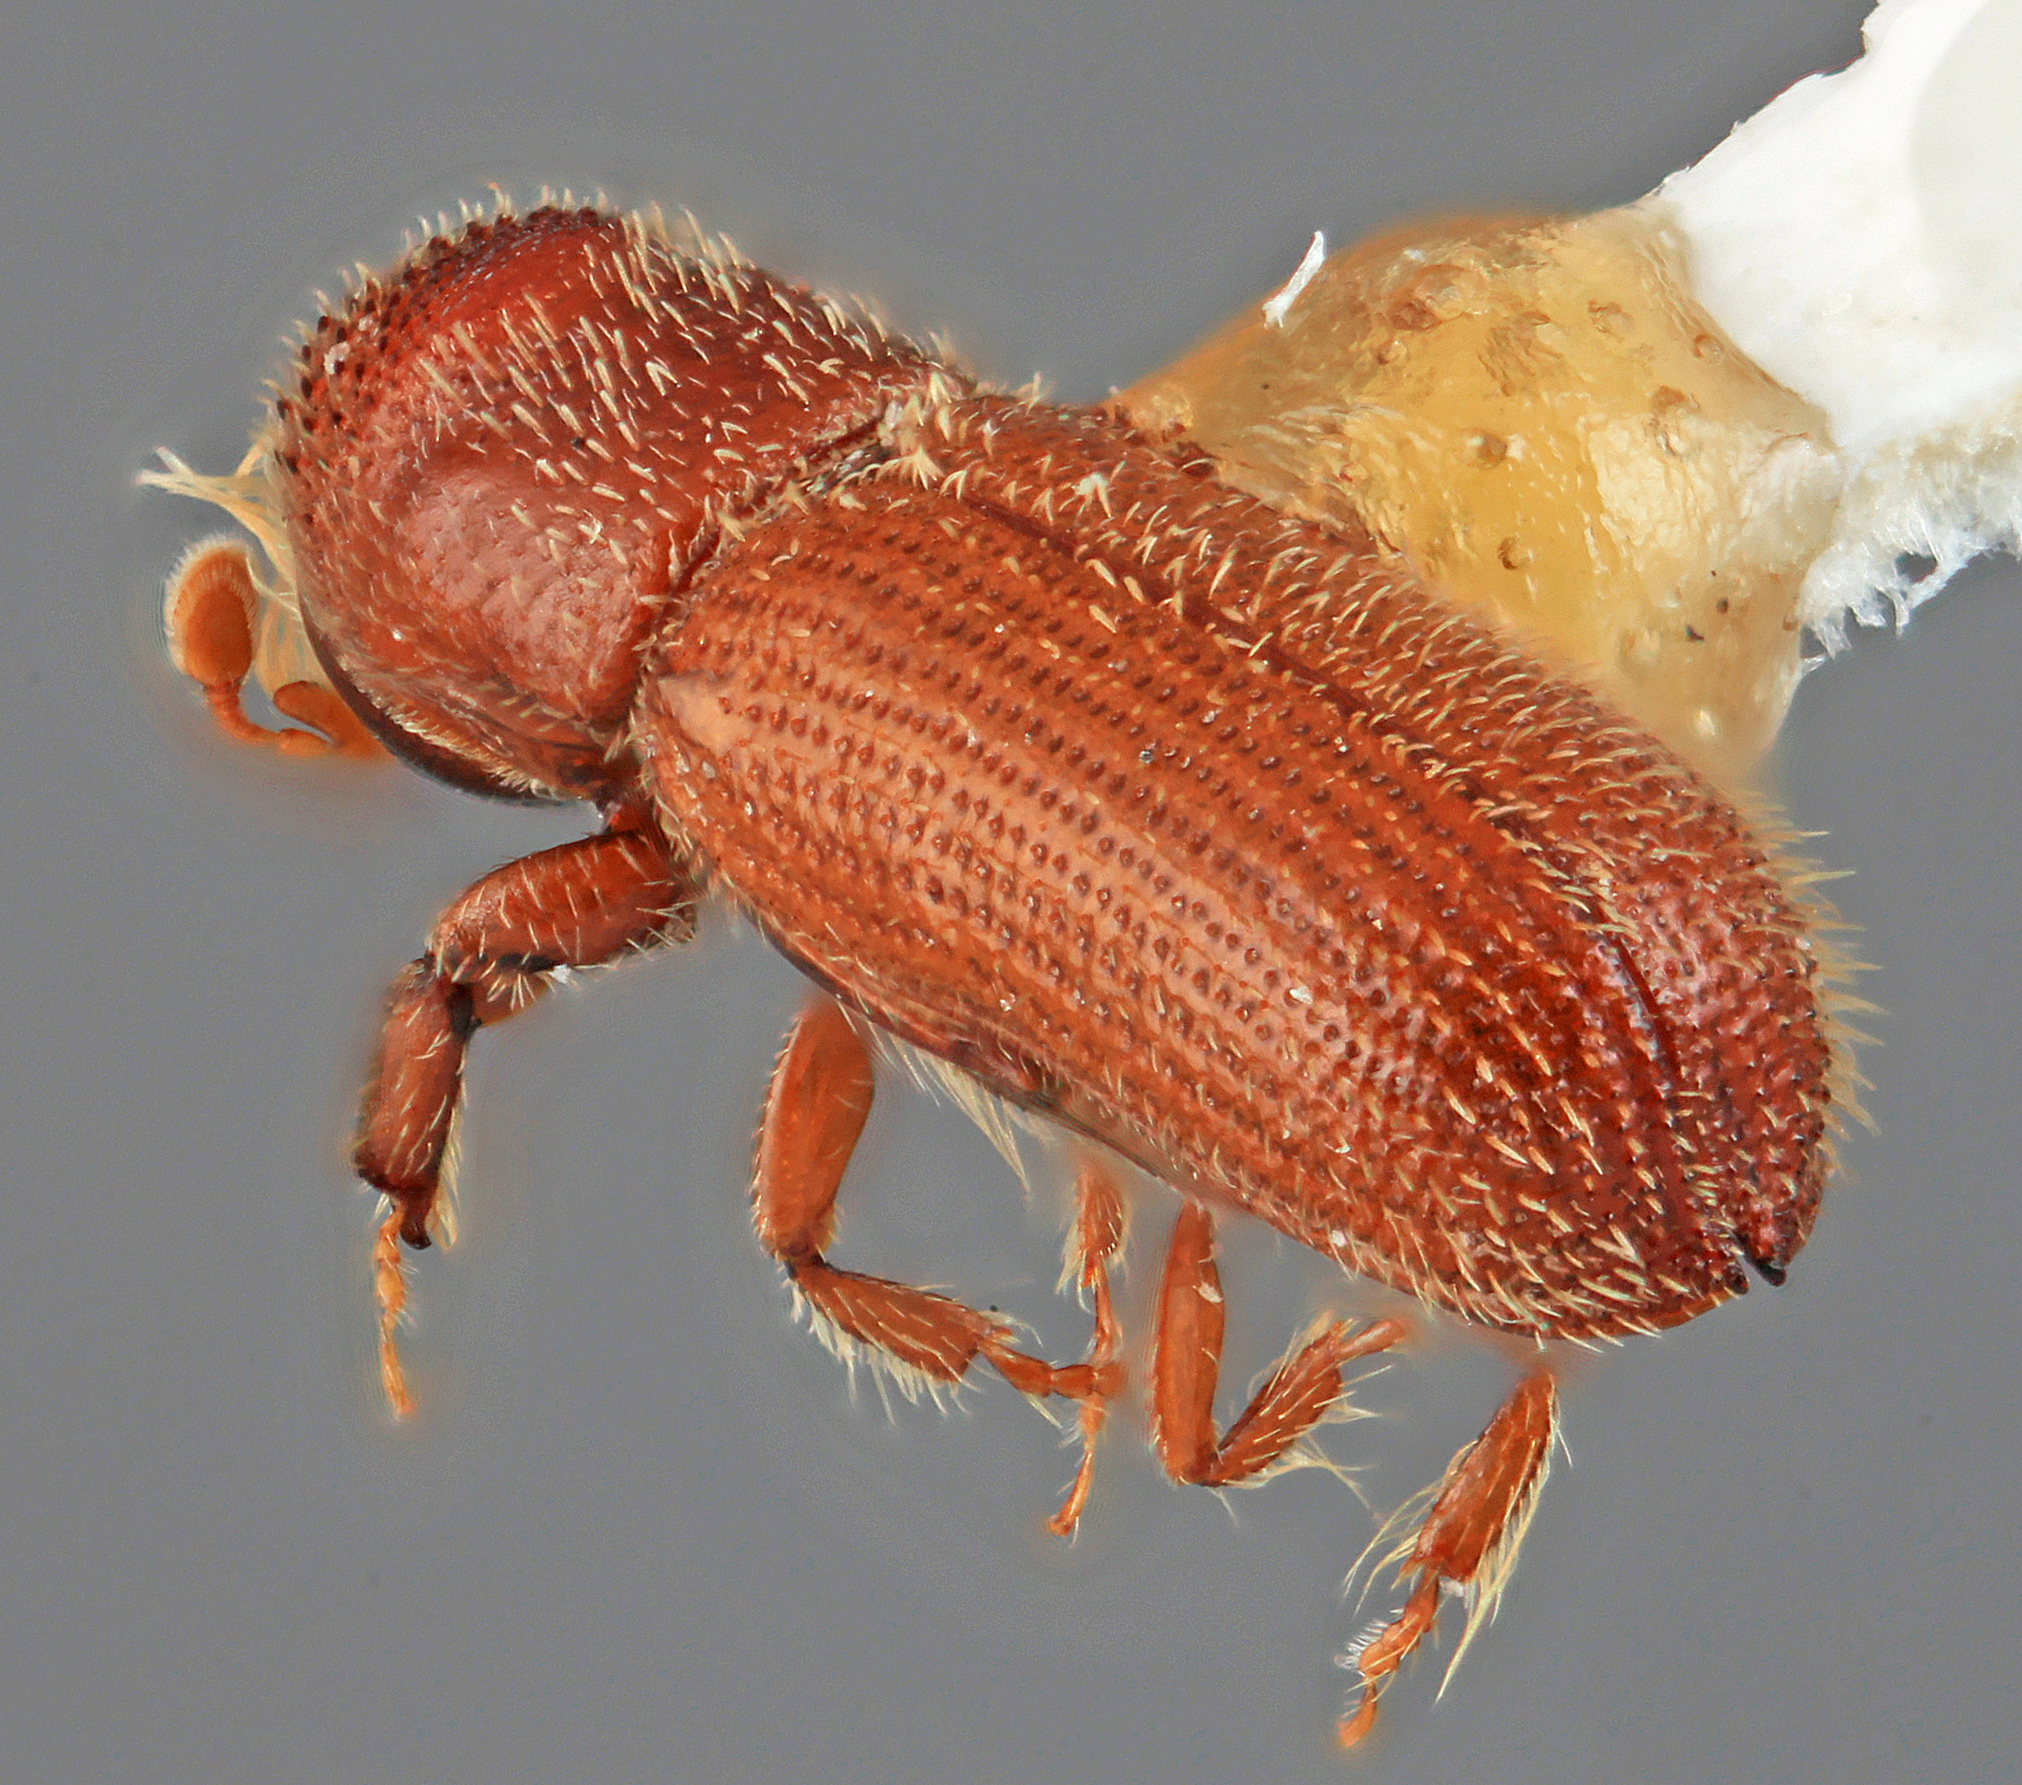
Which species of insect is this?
Micracis carinulatus
